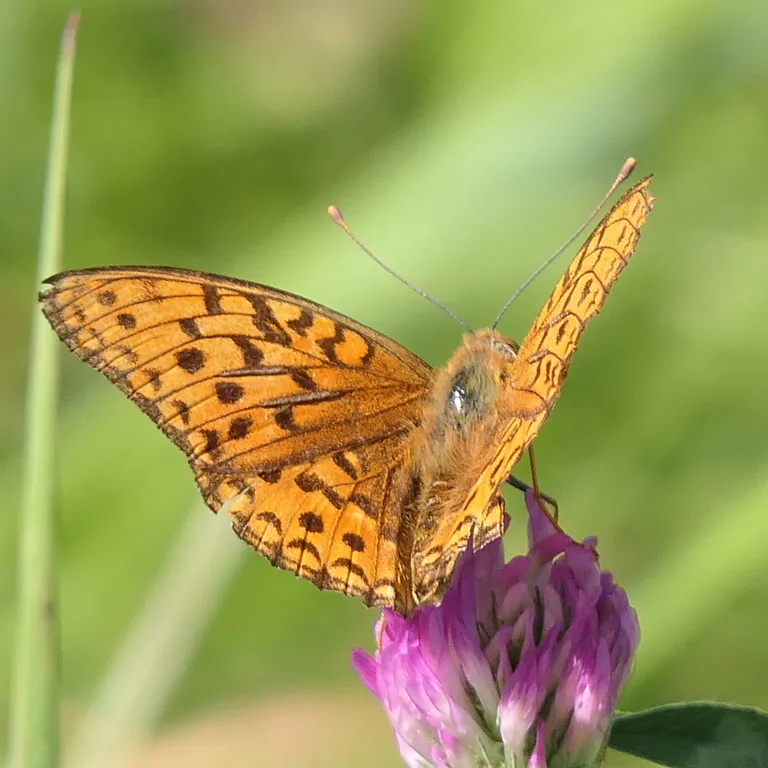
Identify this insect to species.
Fabriciana adippe
